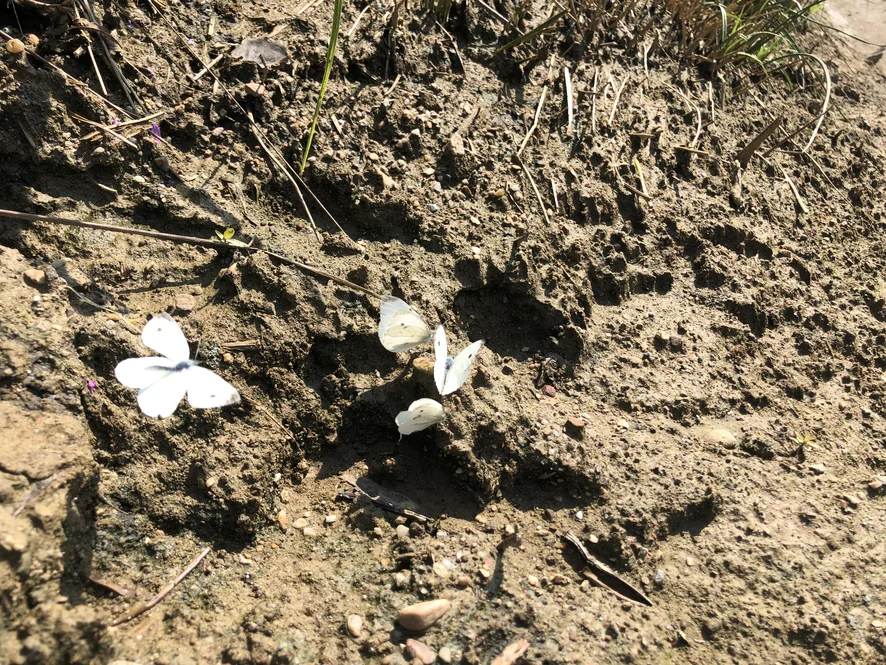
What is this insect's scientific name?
Pieris napi
